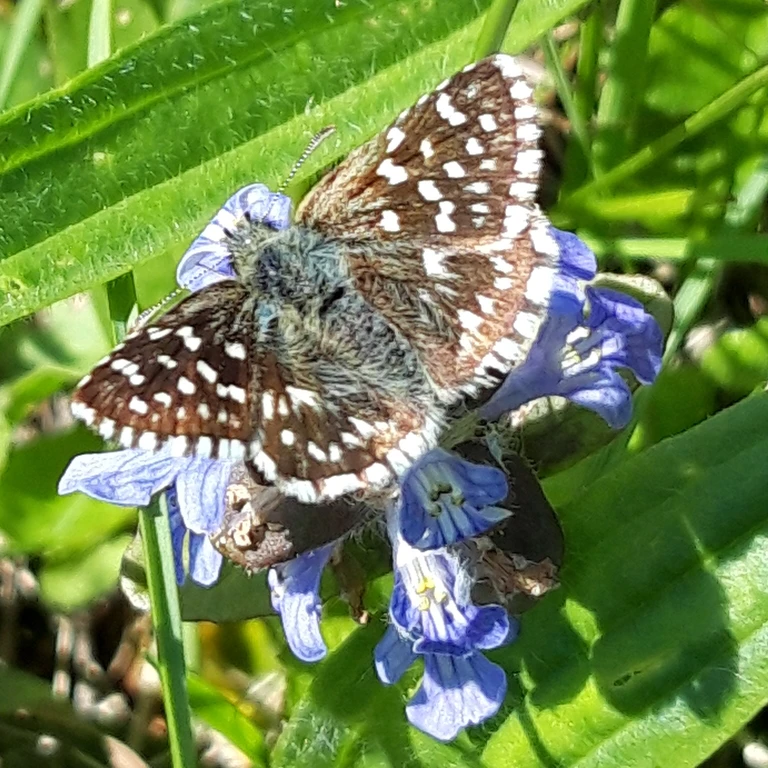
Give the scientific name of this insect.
Pyrgus malvae
